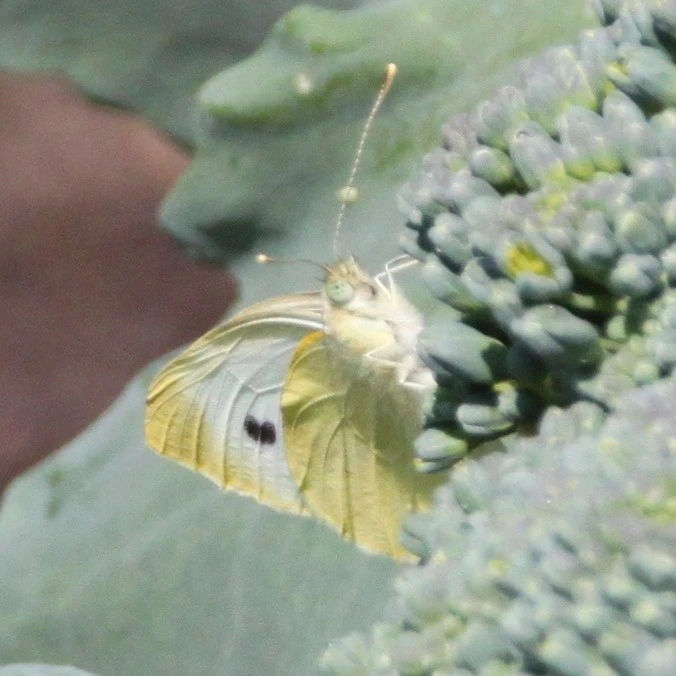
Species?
Pieris brassicae
